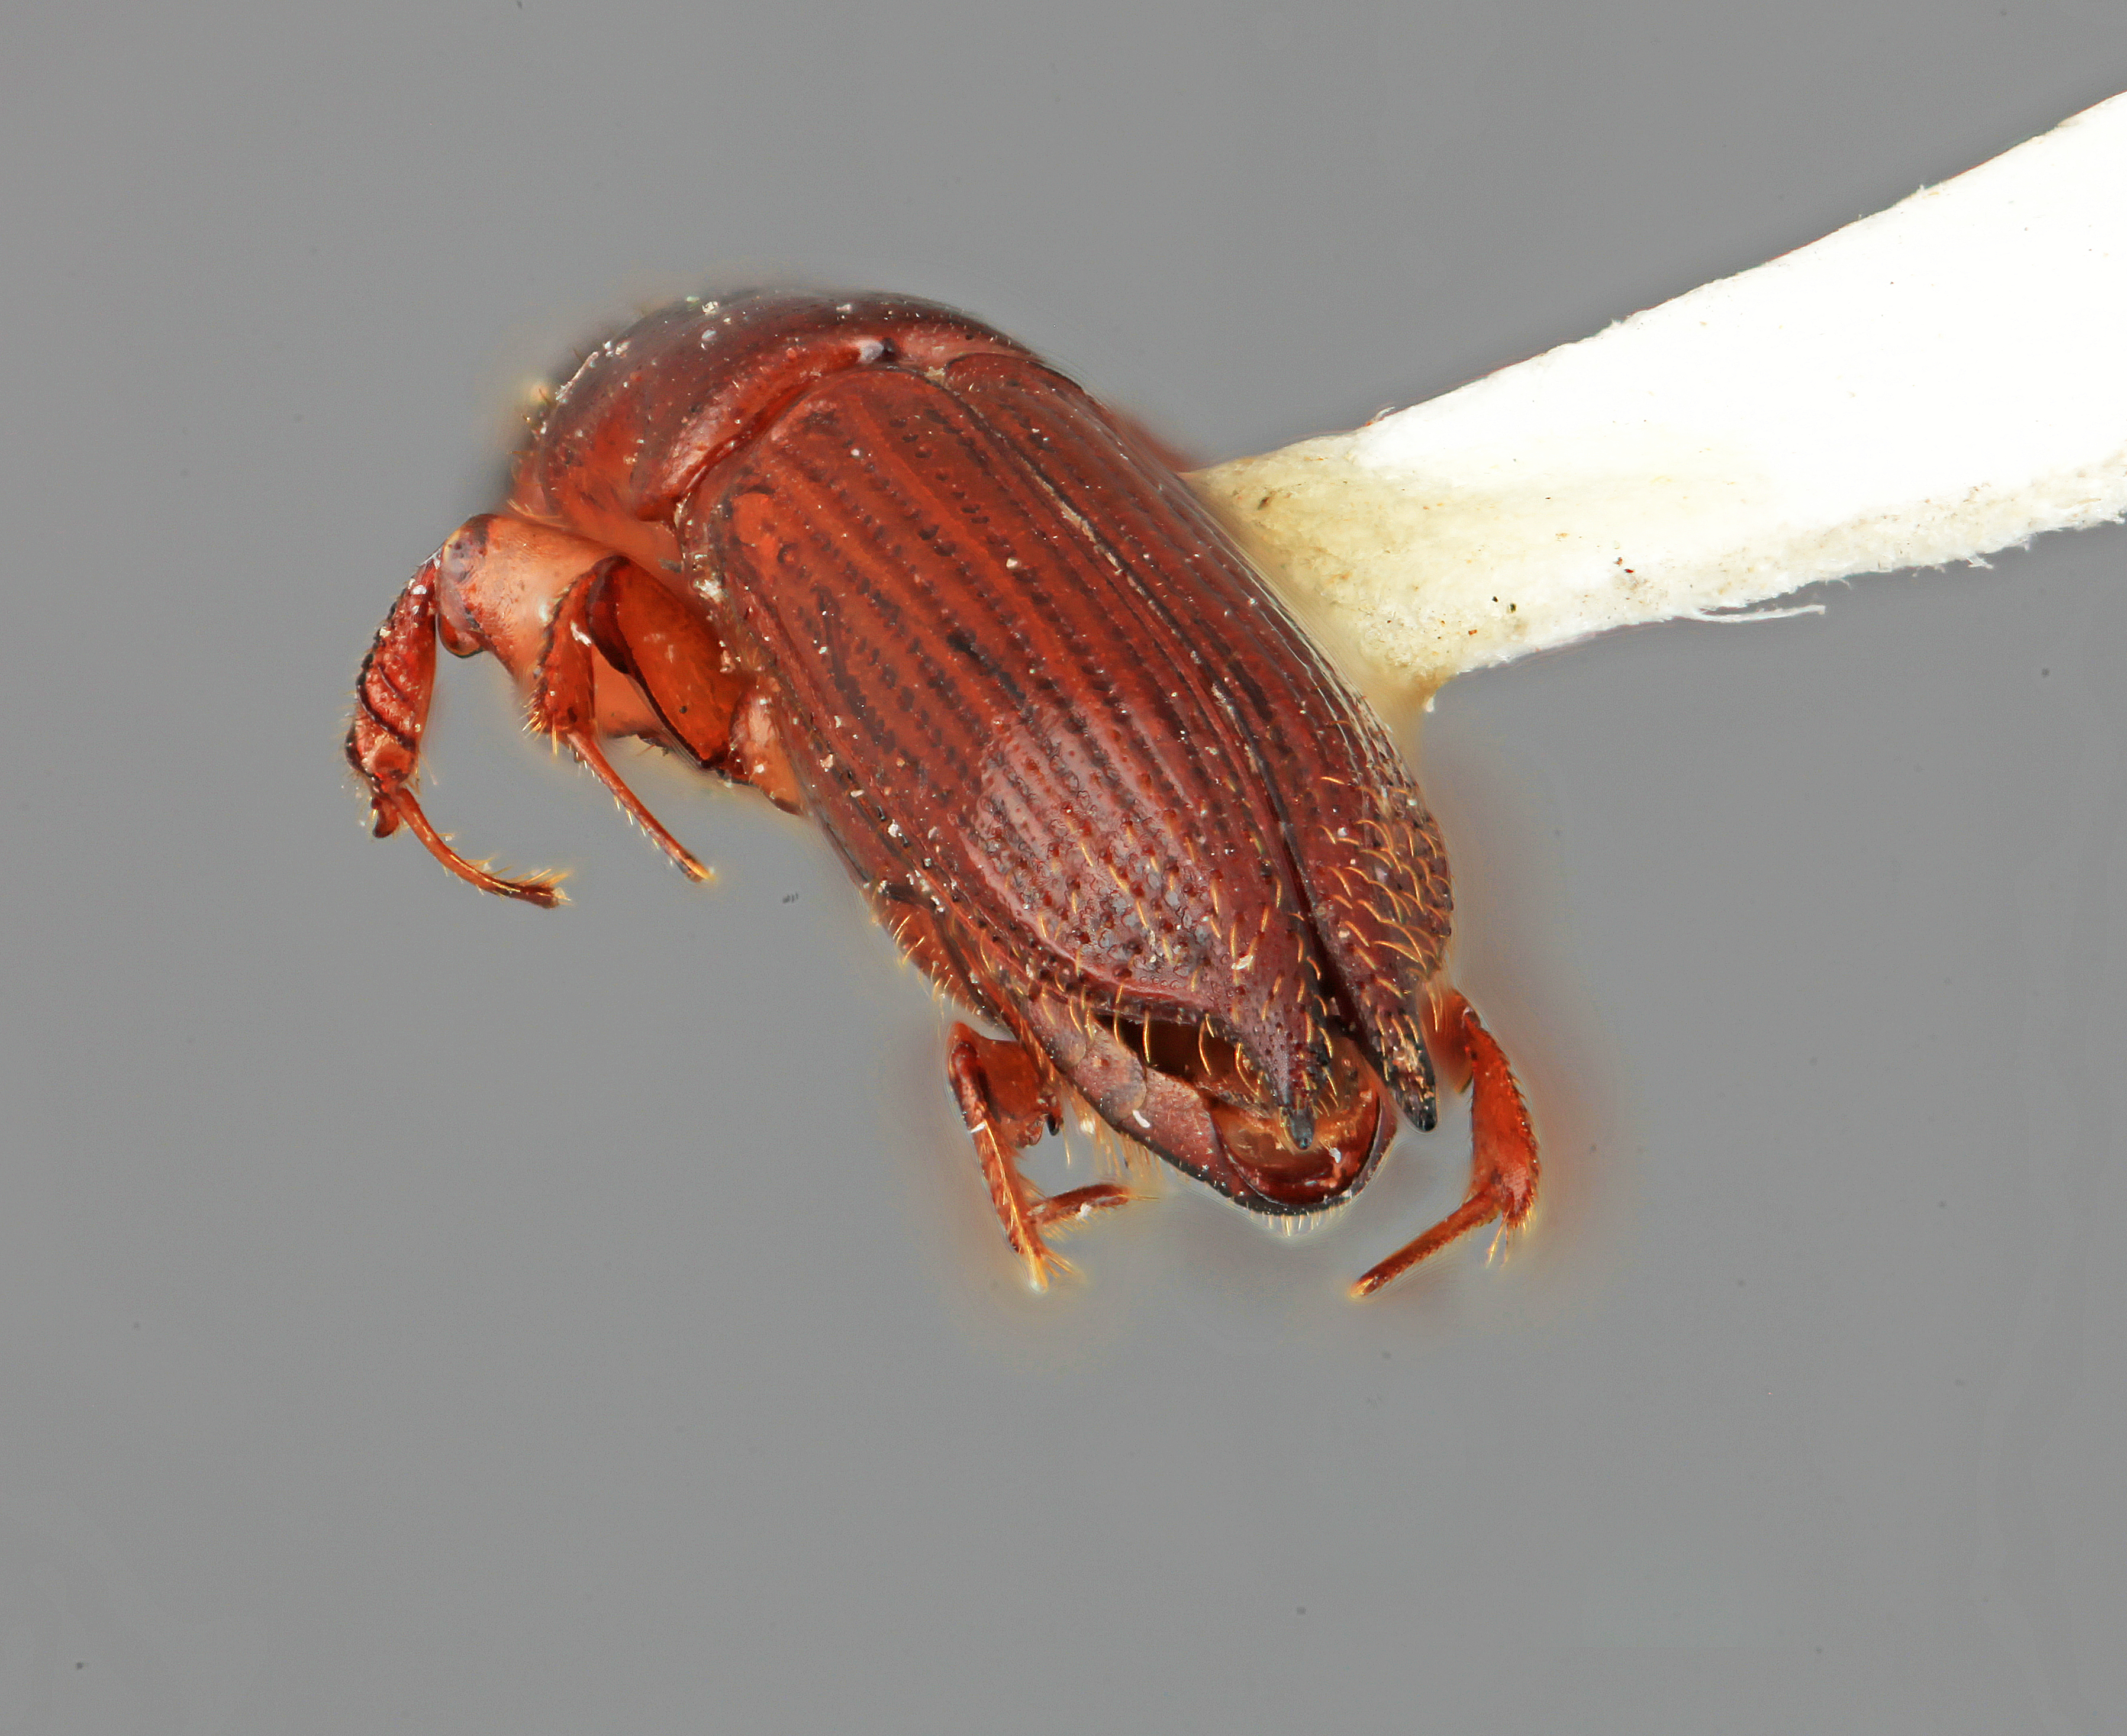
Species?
Platypus abietis
